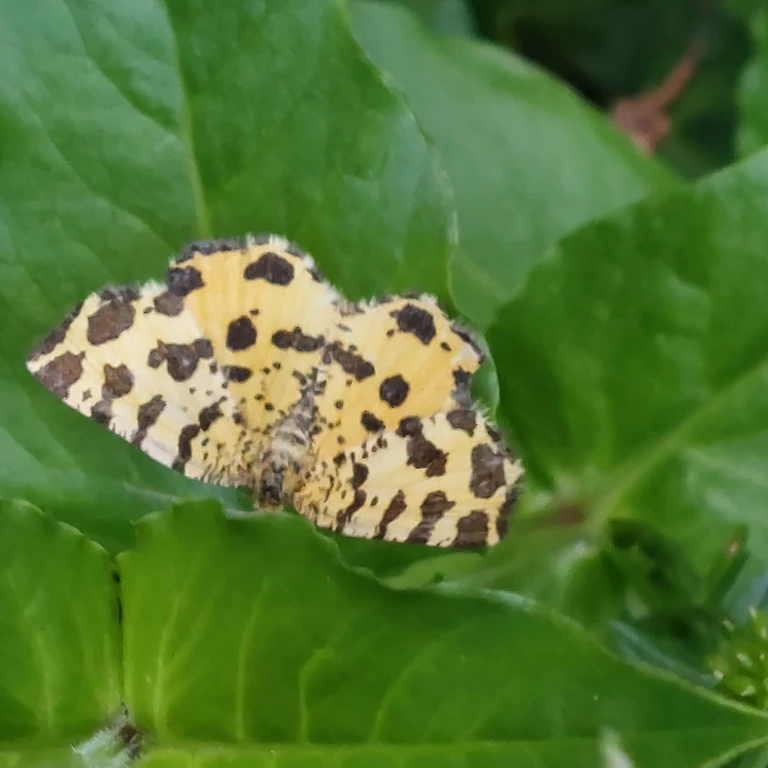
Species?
Pseudopanthera macularia
